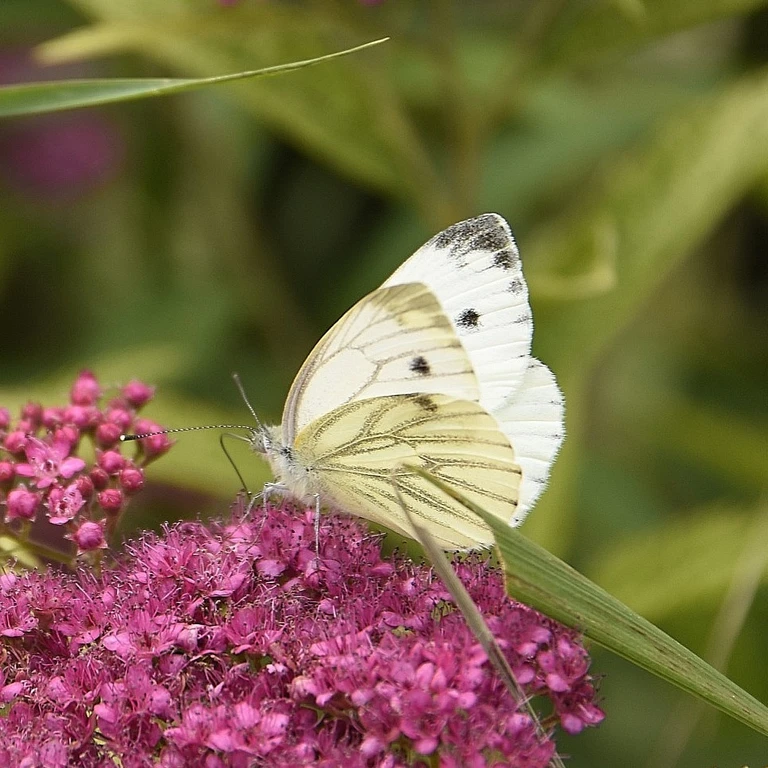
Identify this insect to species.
Pieris napi
